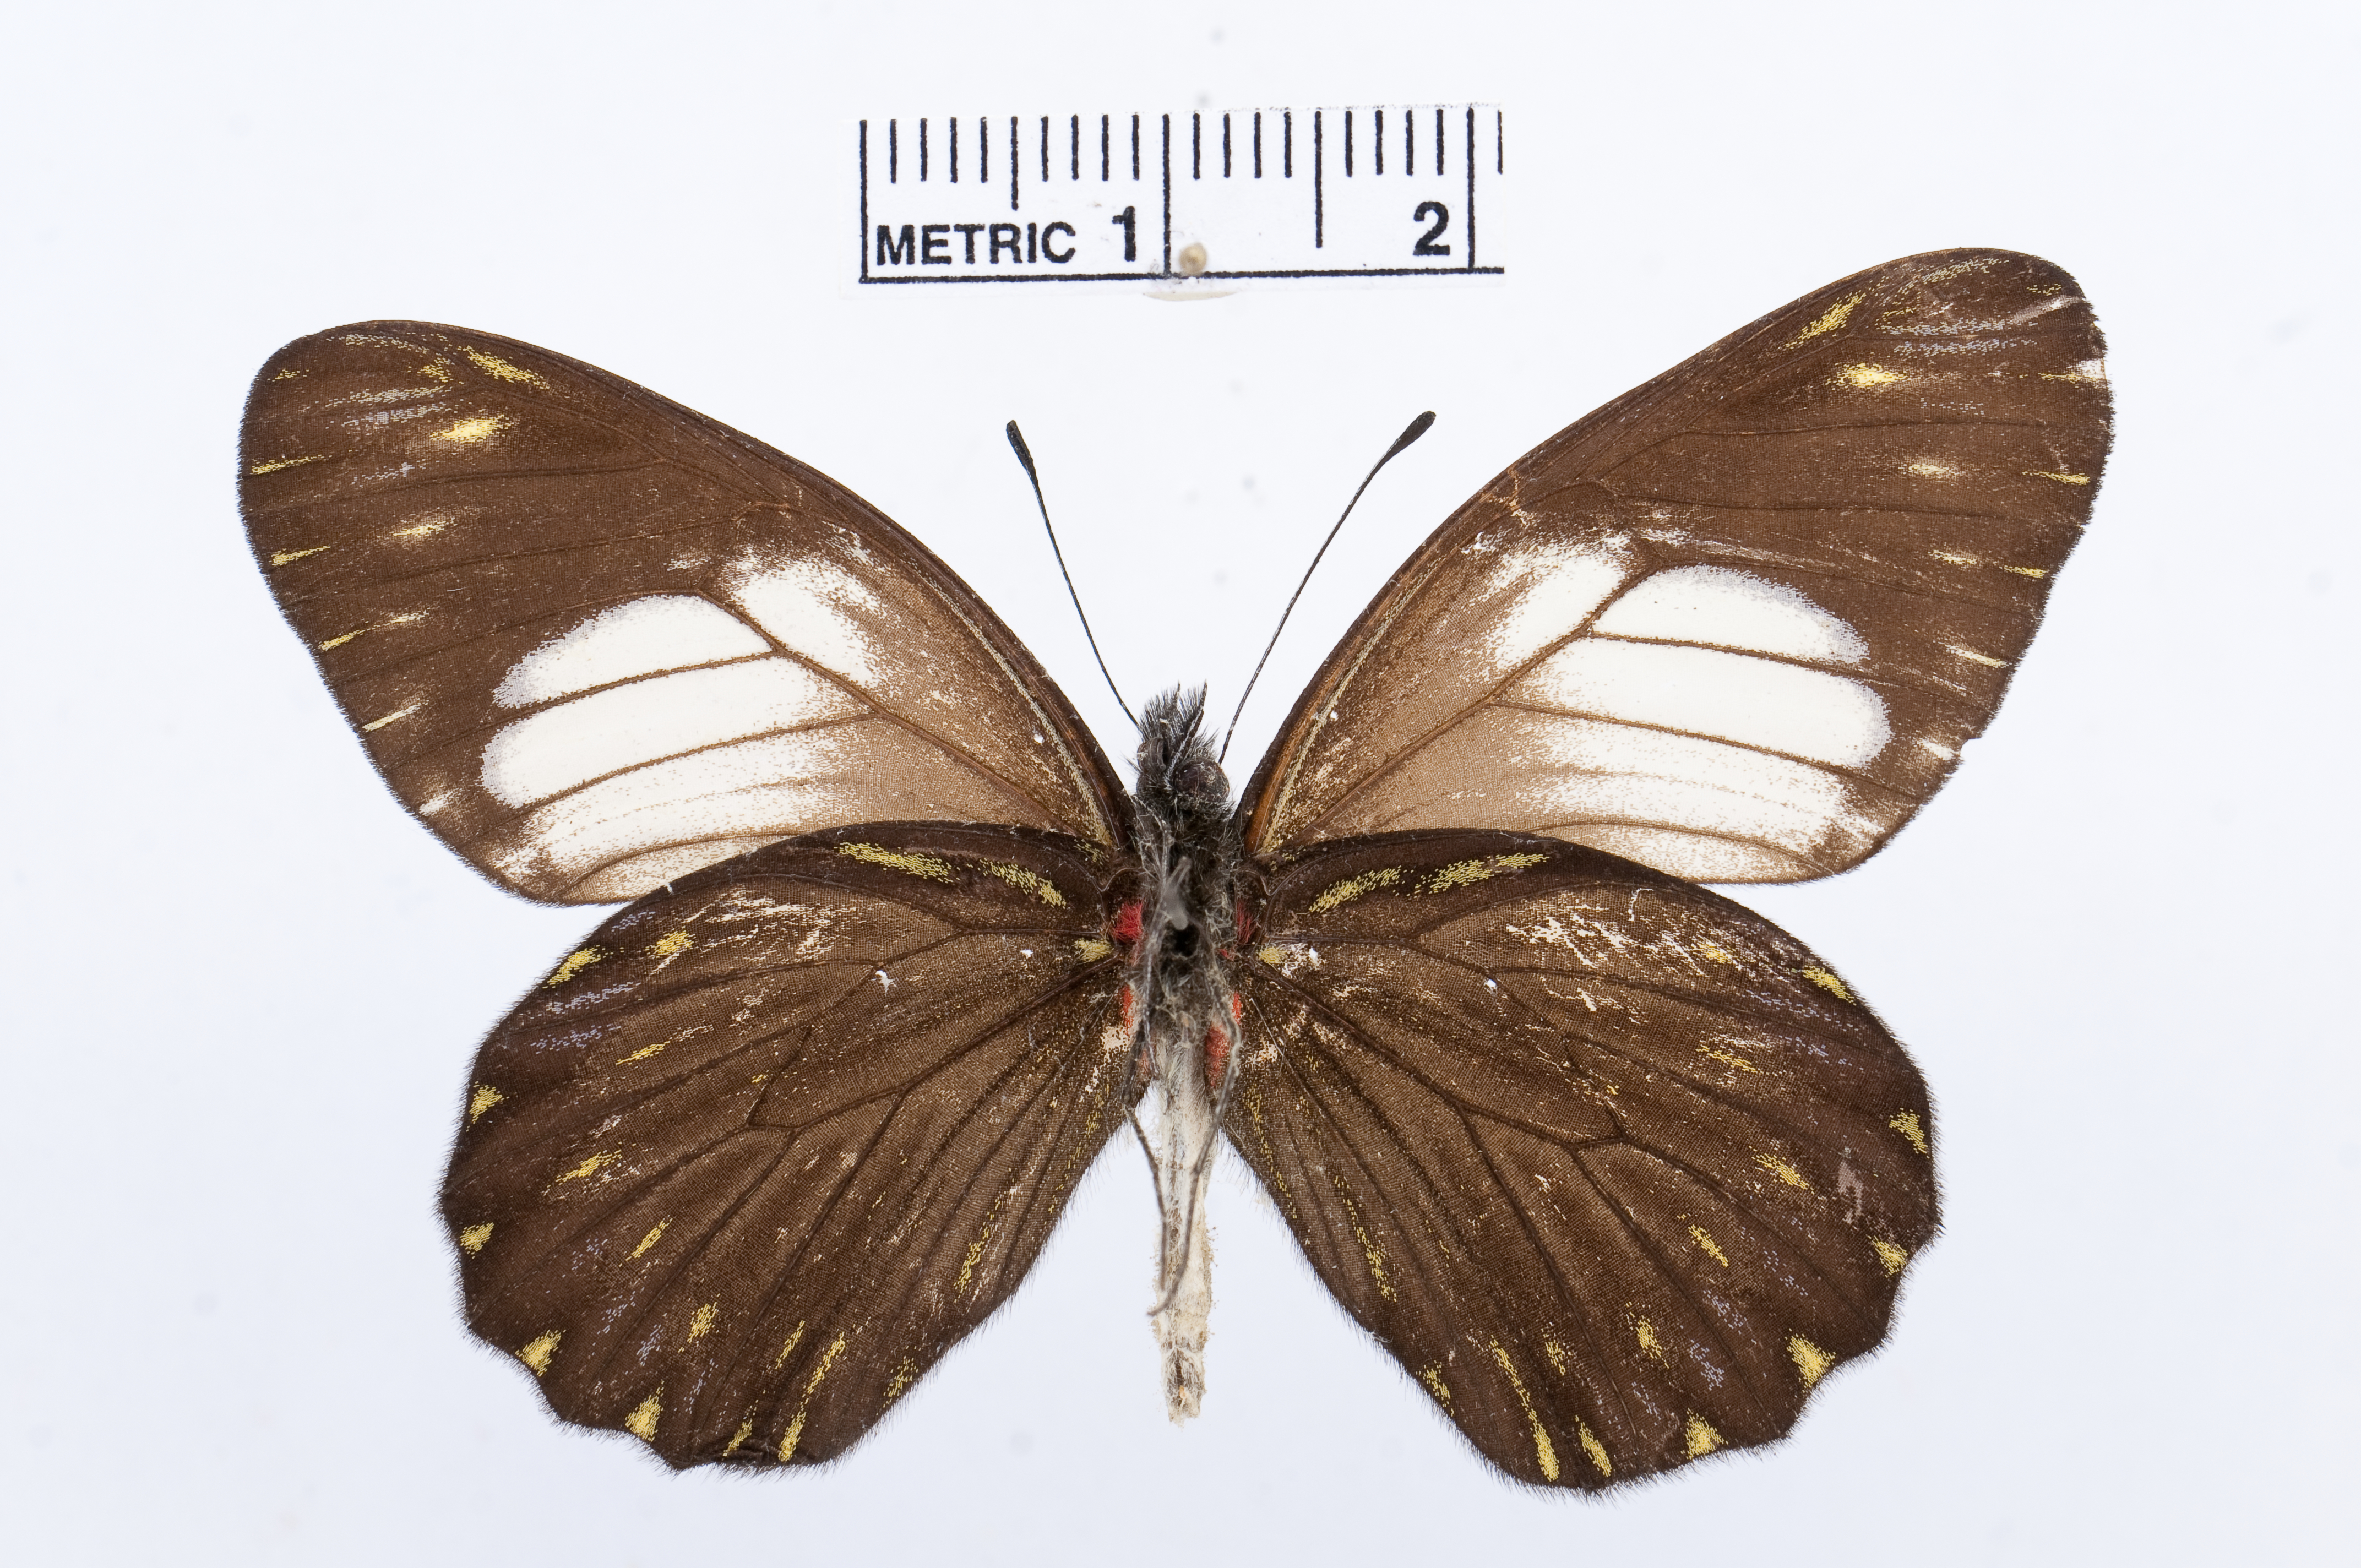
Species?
Catasticta teutamis
